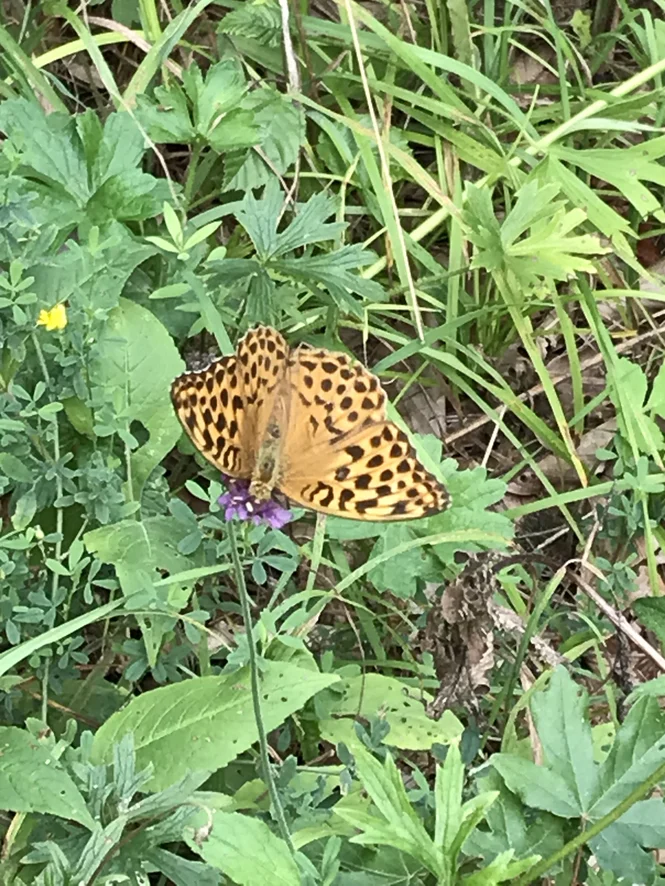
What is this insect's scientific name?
Argynnis paphia
